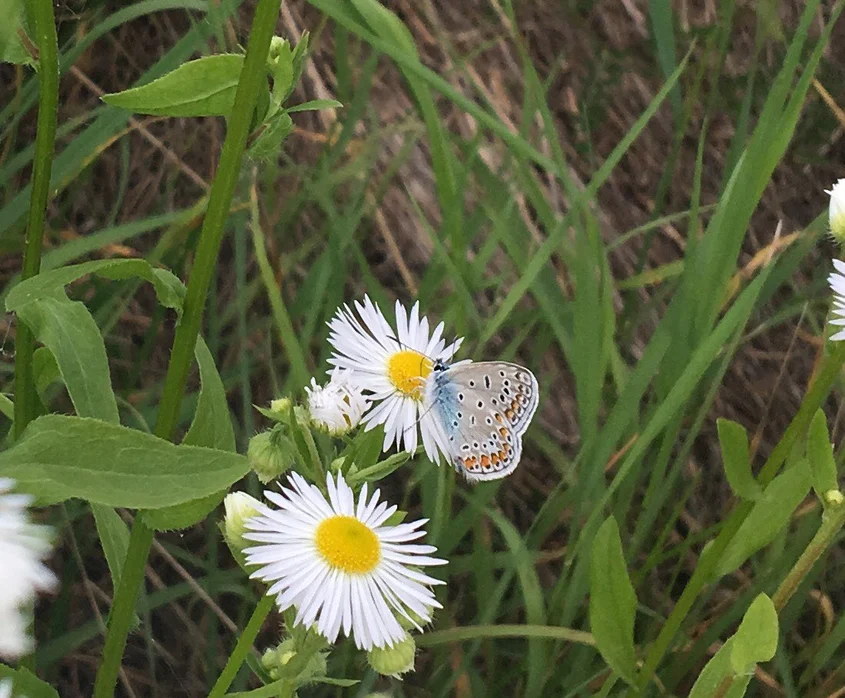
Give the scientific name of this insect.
Polyommatus icarus
